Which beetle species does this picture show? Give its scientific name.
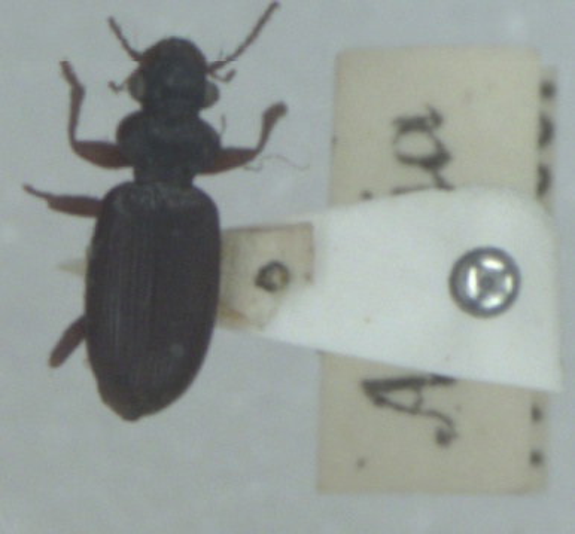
Leistus ferrugineus
